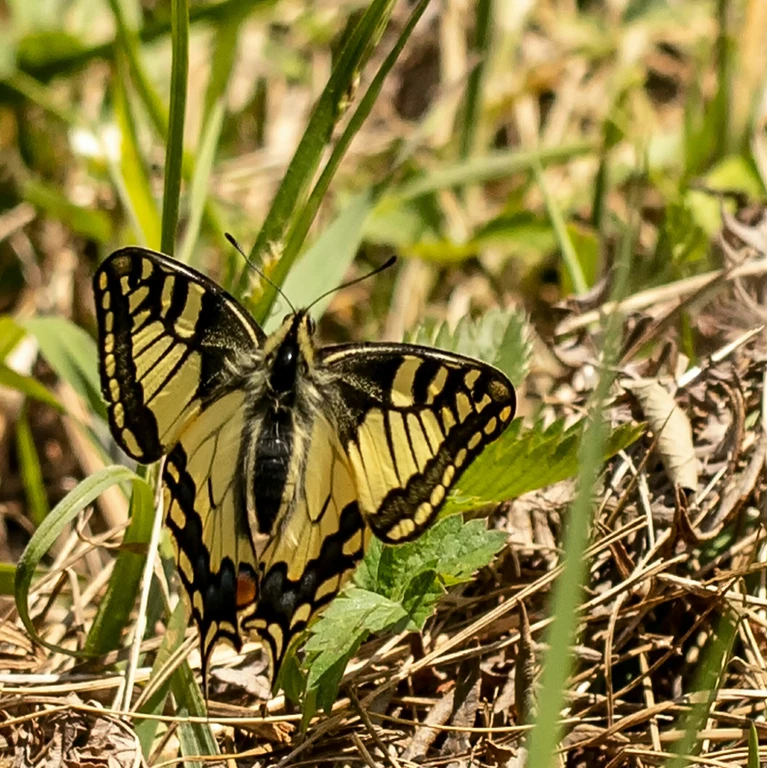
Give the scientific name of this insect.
Papilio machaon
